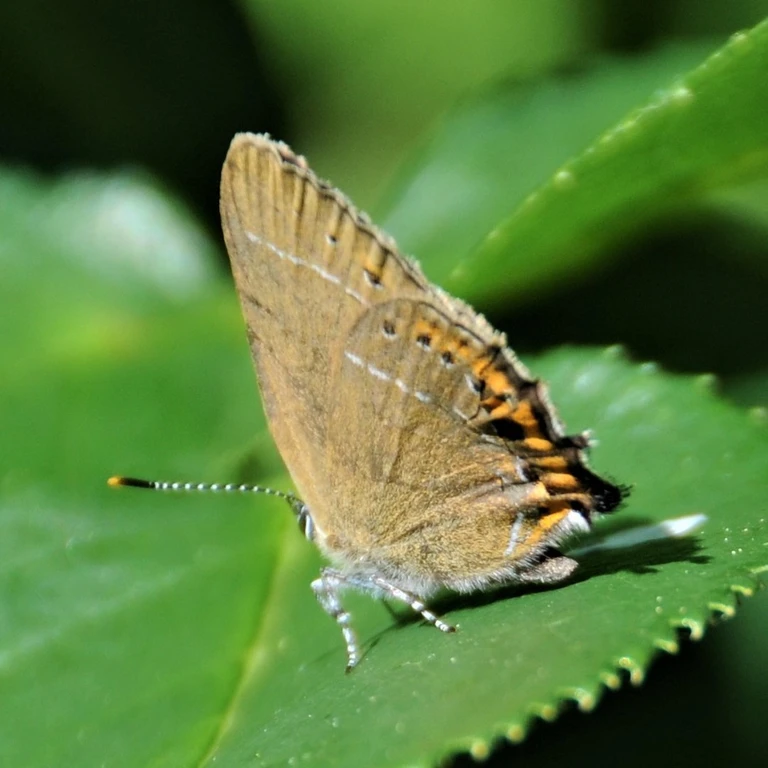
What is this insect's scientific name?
Satyrium pruni (also Fixsenia pruni)
